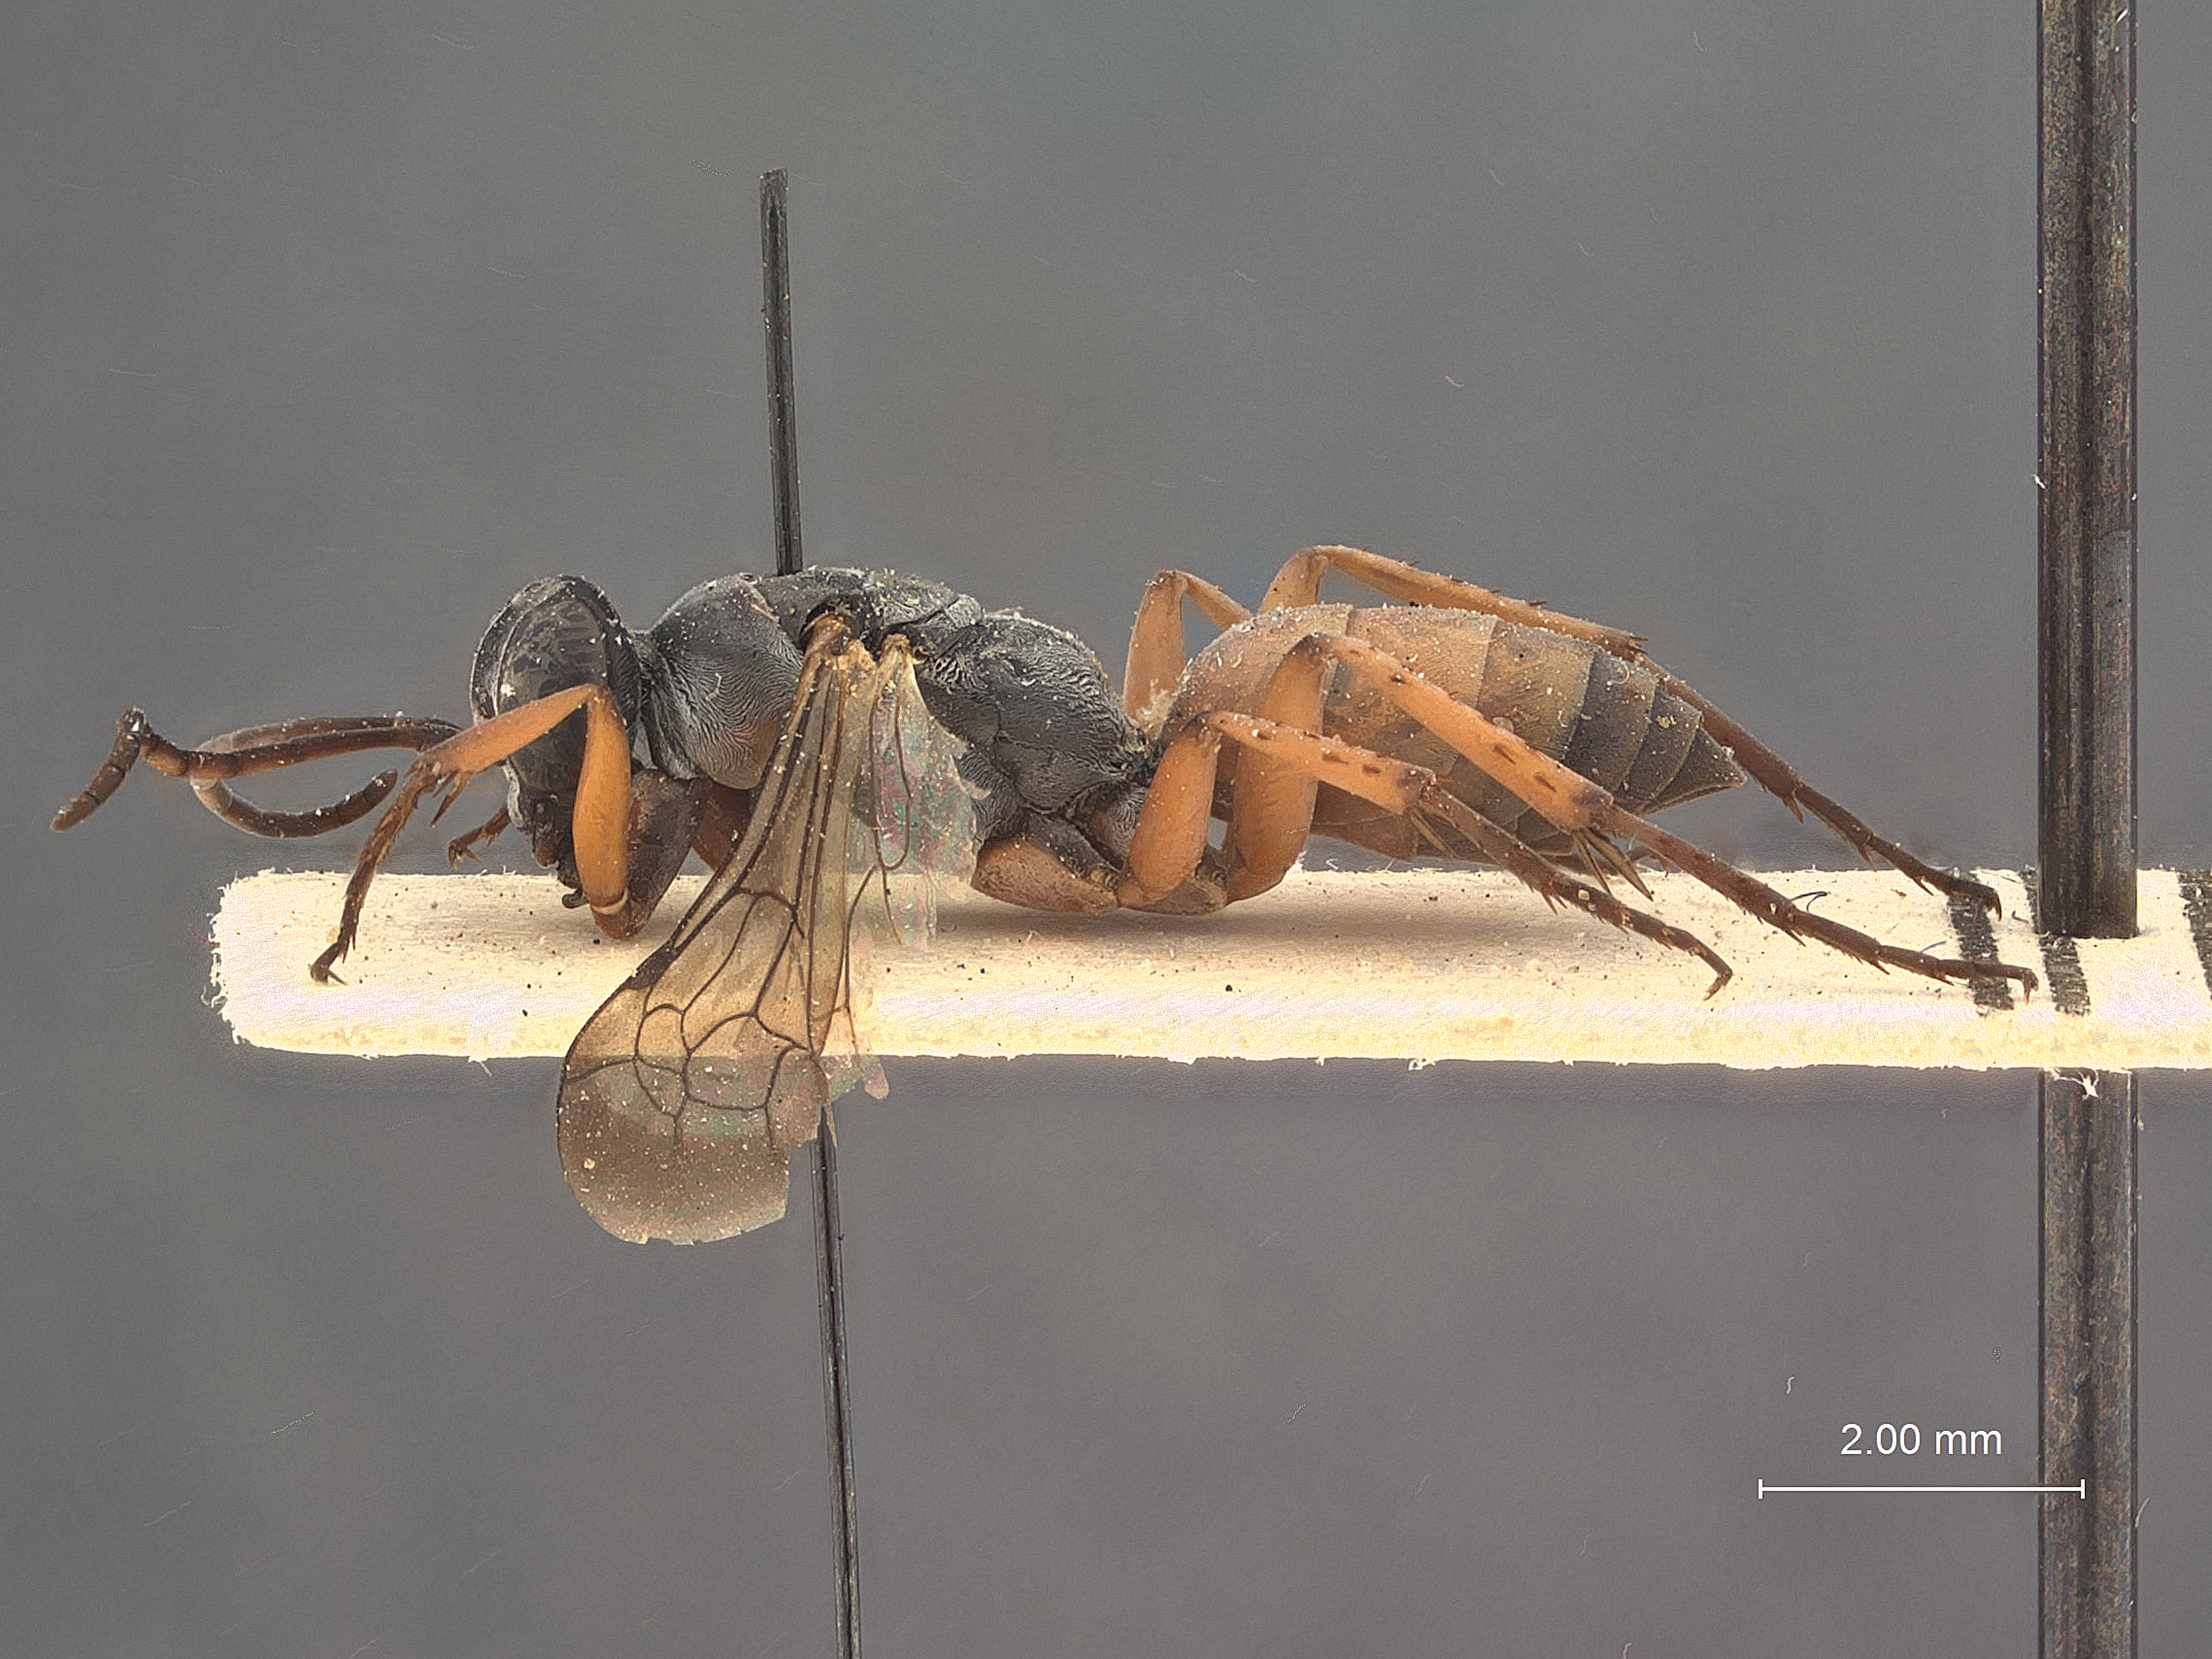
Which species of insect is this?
Anospilus compactus
